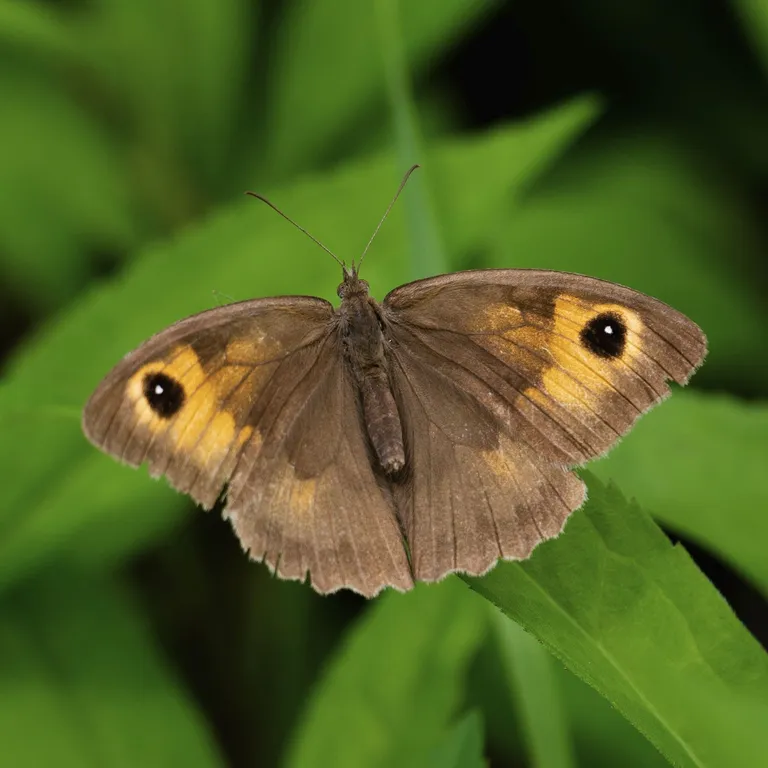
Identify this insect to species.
Maniola jurtina
